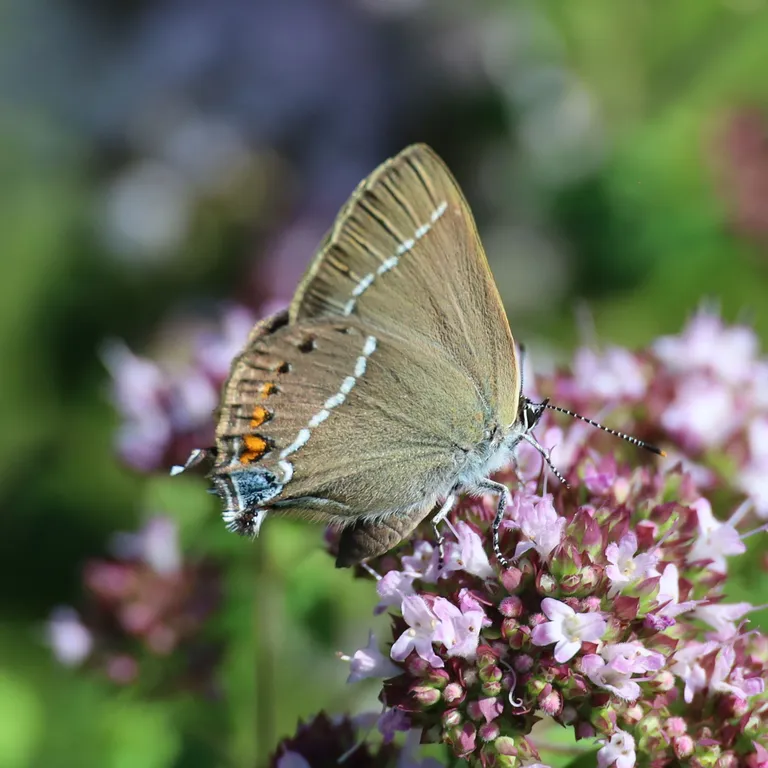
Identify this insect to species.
Satyrium spini (also Tuttiola spini)
